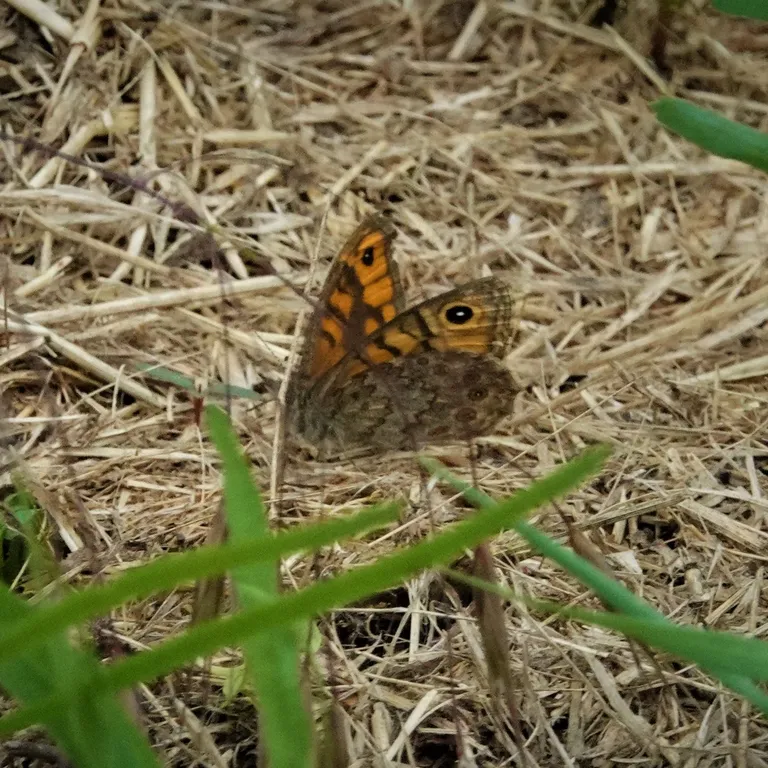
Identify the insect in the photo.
Lasiommata megera (also Pararge megera)
